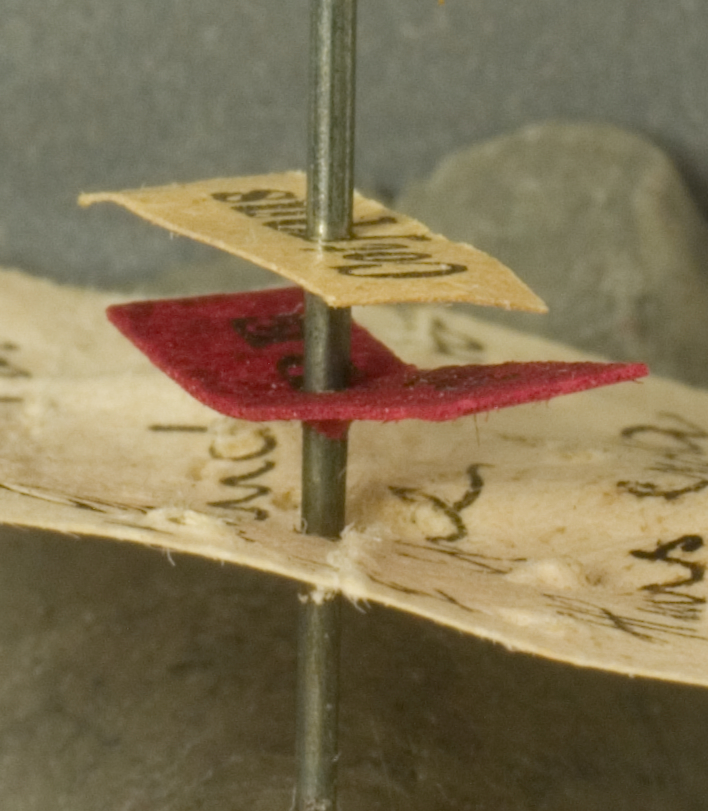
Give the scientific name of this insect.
Pheidole liengmei
